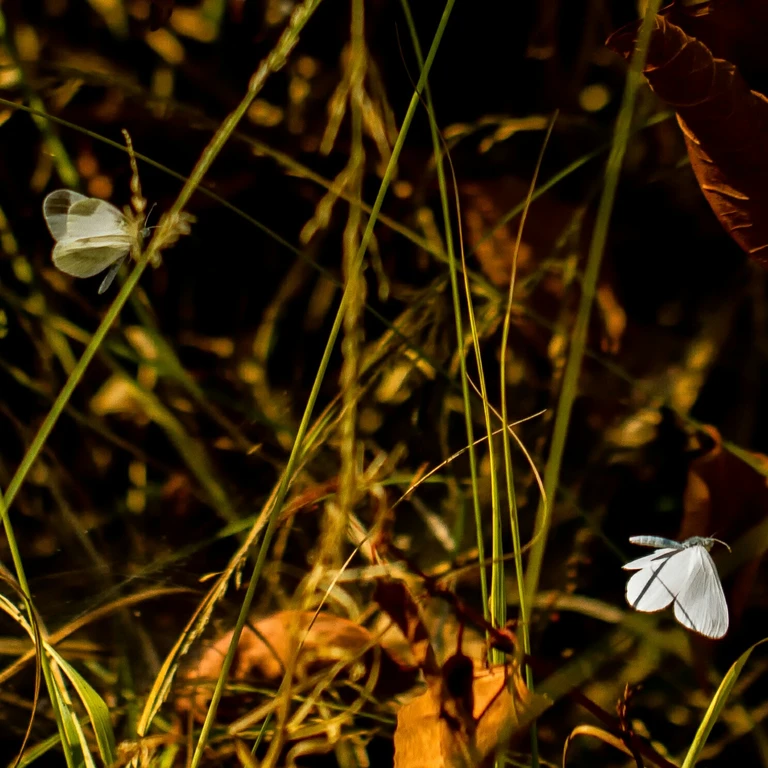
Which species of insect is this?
Leptidea sinapis/juvernica
